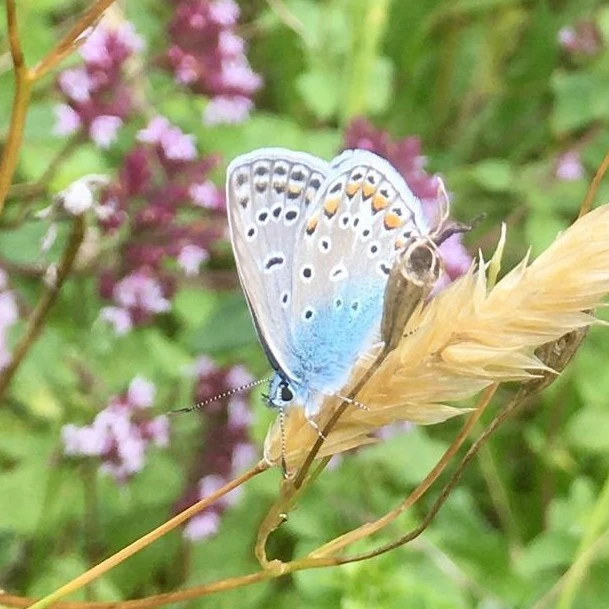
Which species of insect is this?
Polyommatus icarus
